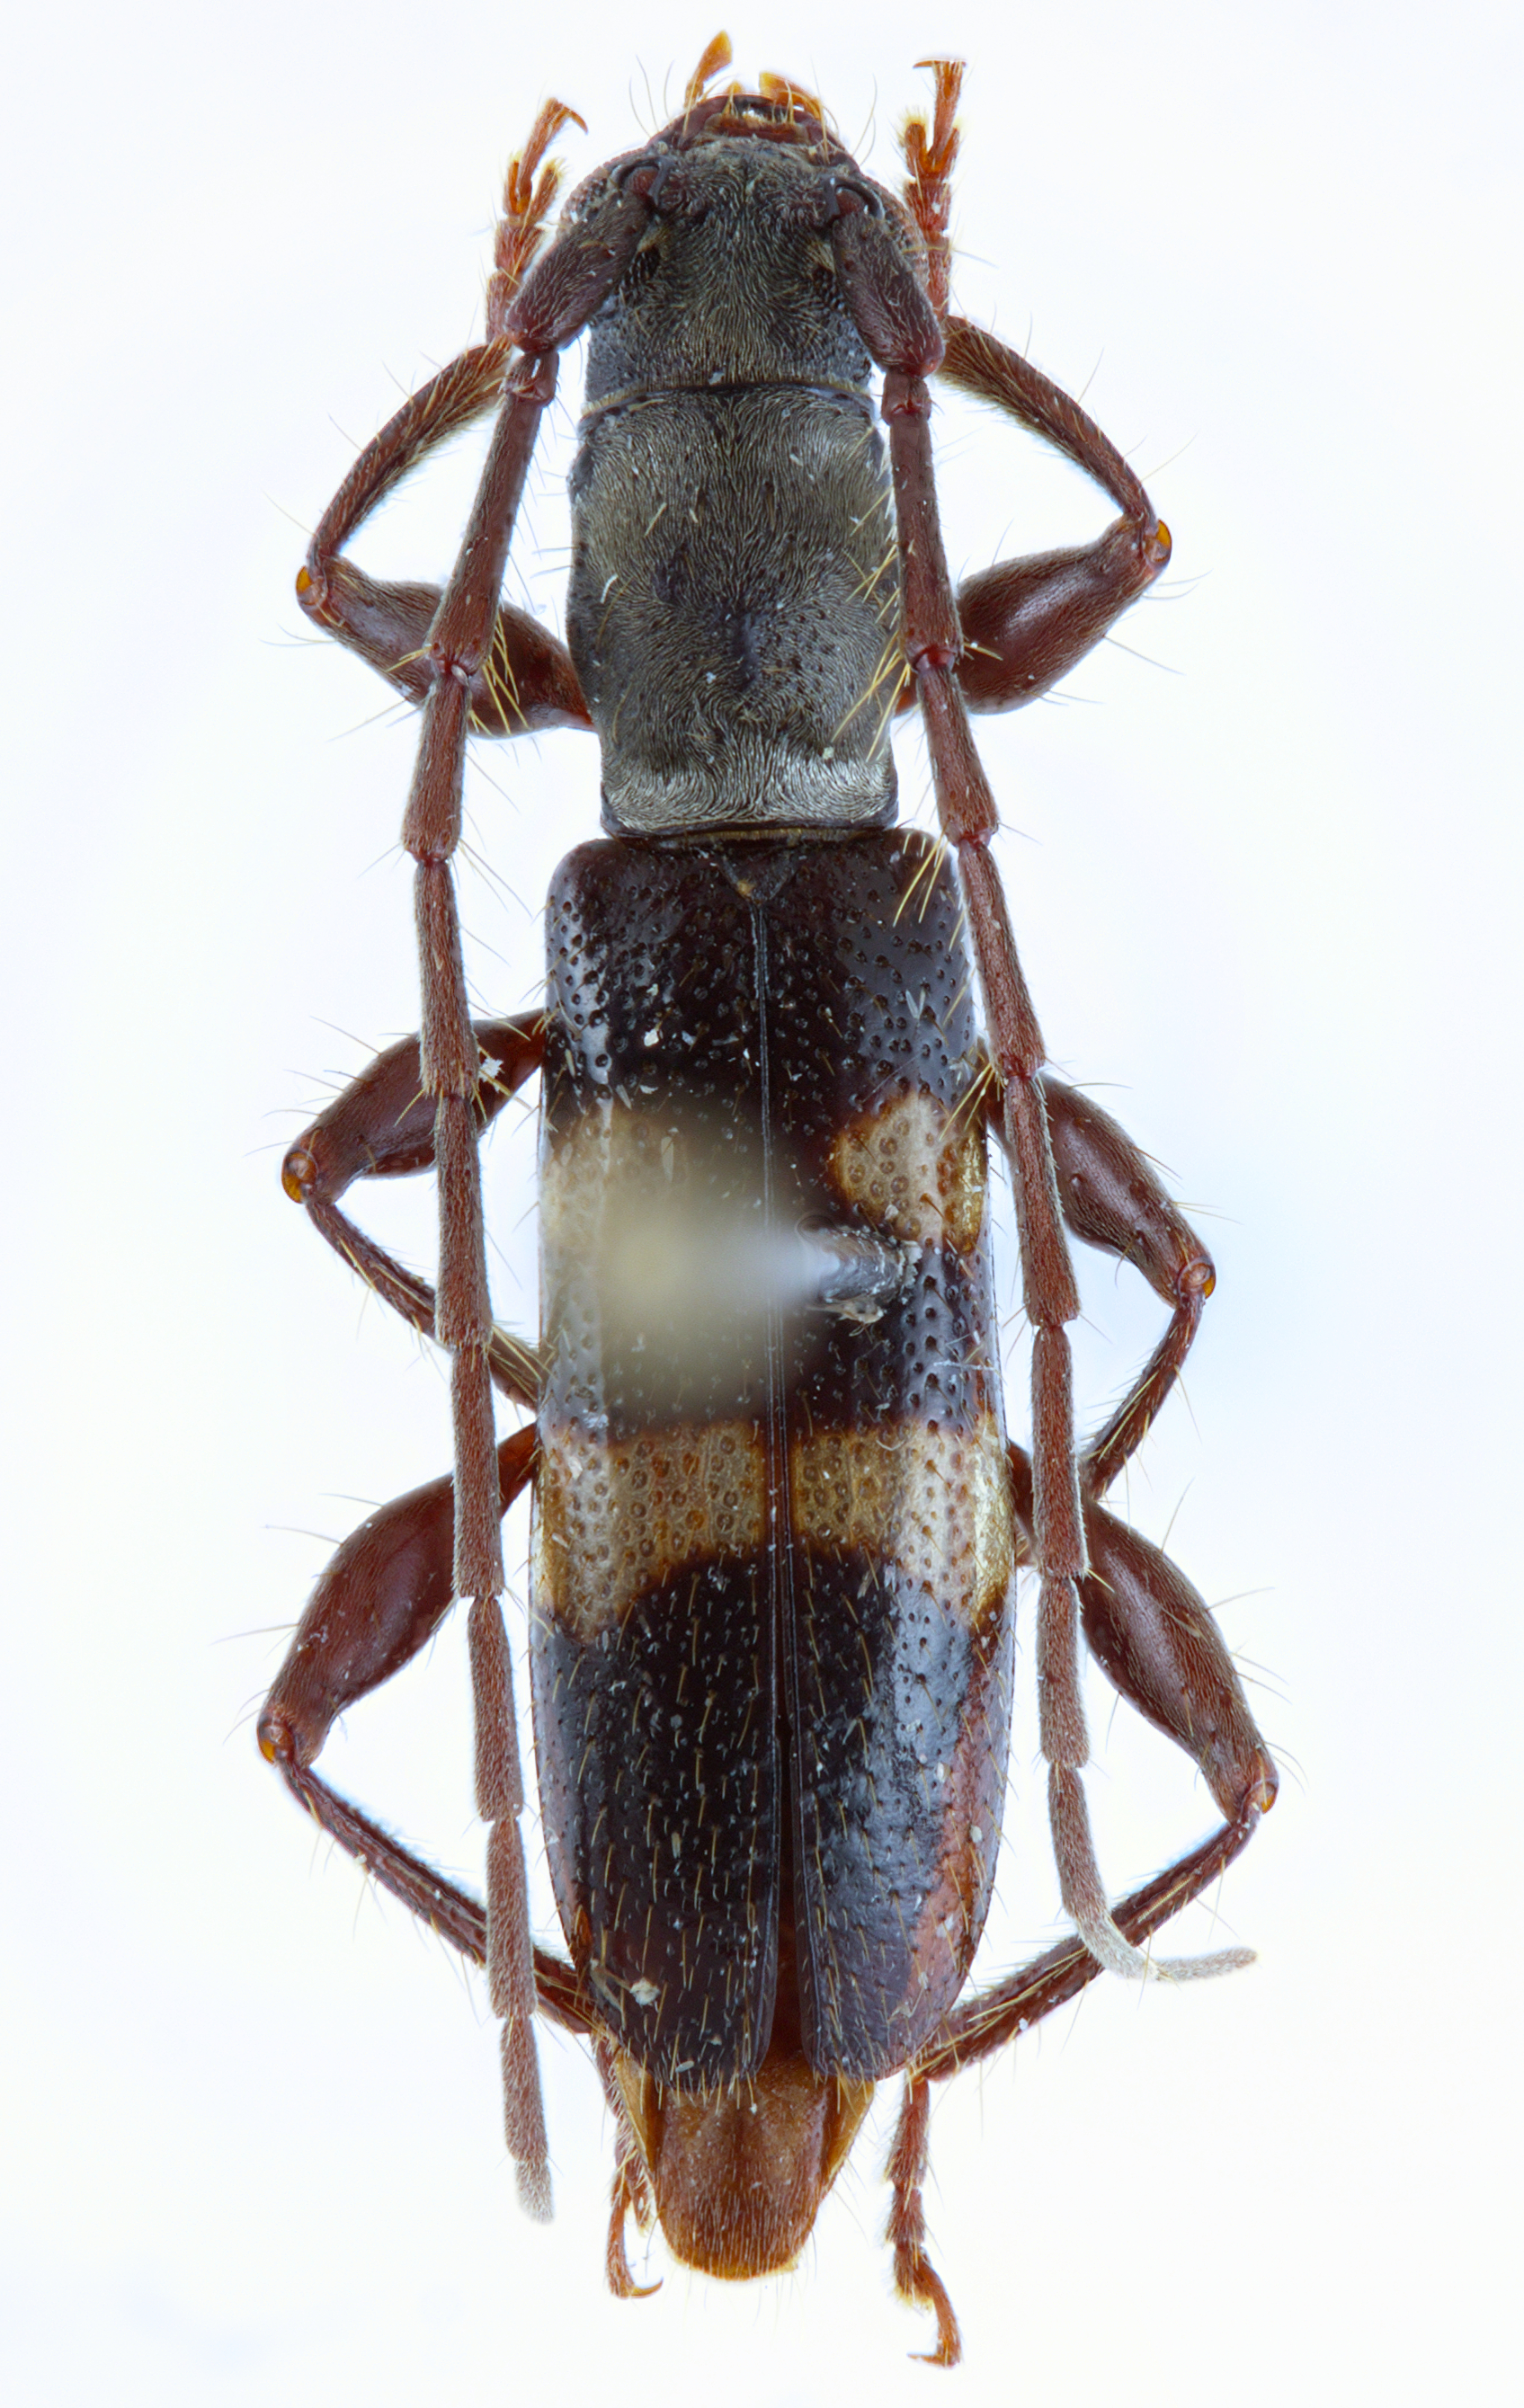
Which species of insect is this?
Heterachthes fraterculus
